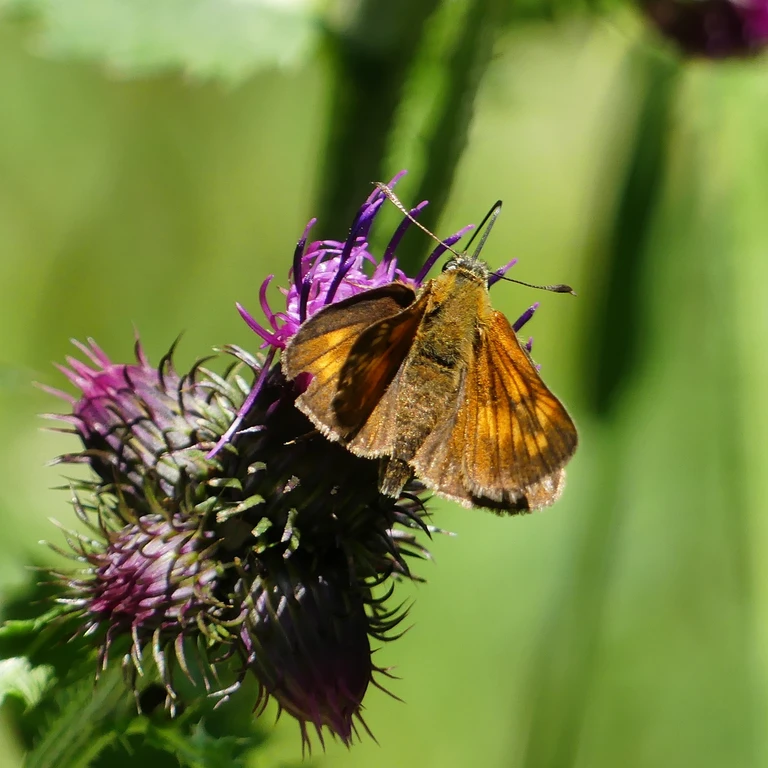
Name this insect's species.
Ochlodes sylvanus (also Ochlodes venata)
